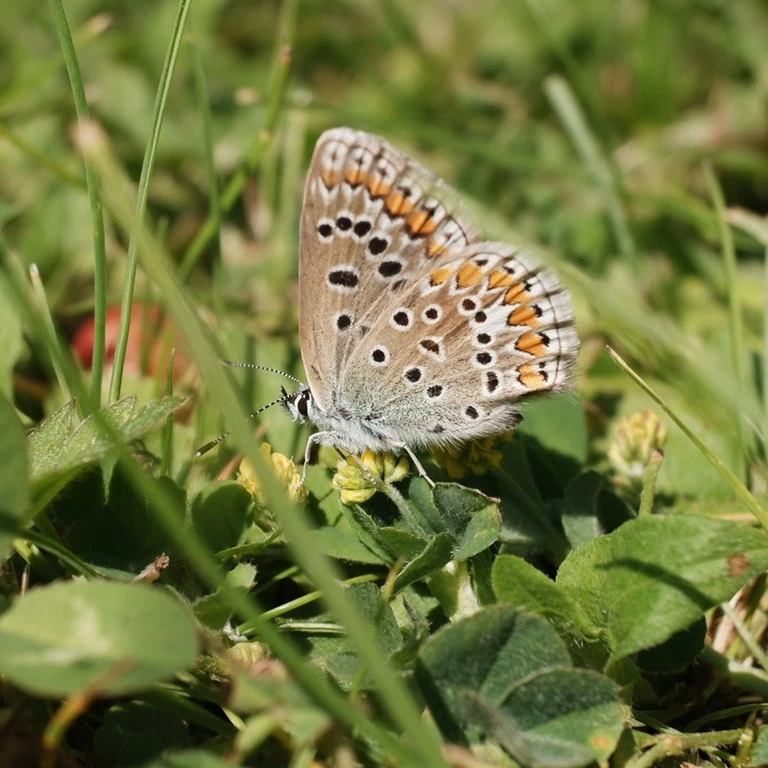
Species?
Polyommatus icarus
